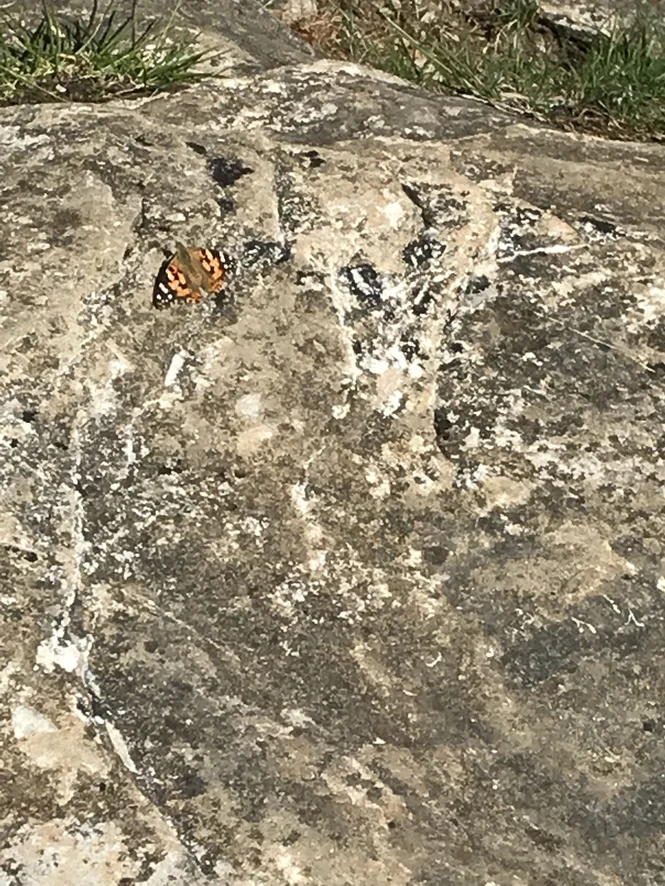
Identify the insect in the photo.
Vanessa cardui
